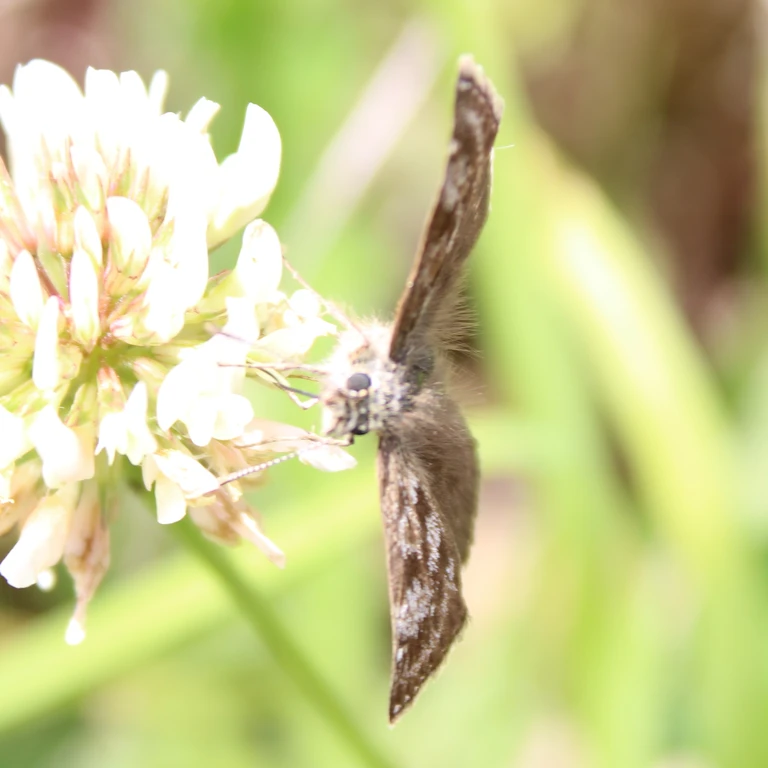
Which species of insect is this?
Erynnis tages
